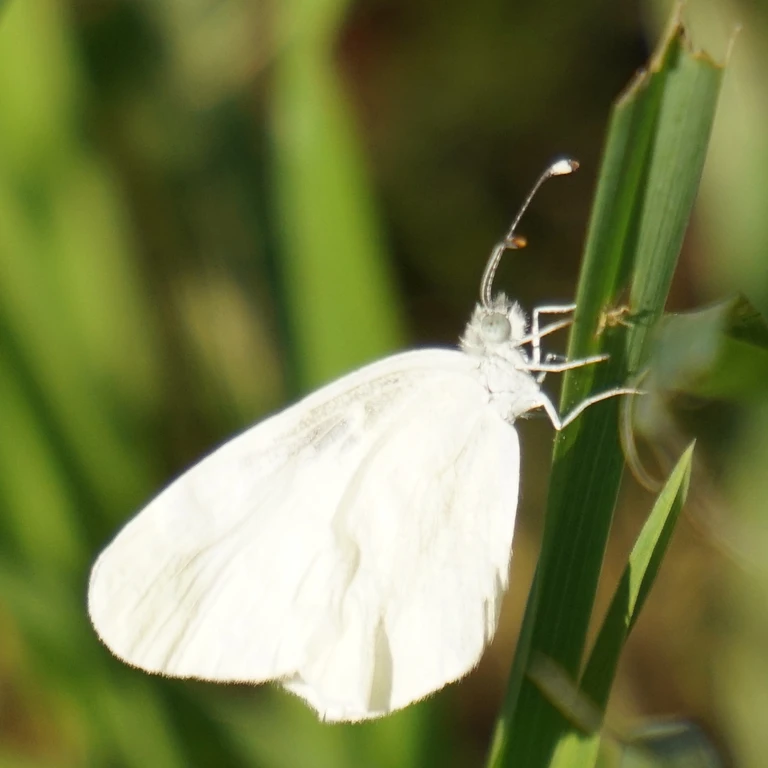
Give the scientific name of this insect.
Leptidea sinapis/juvernica
